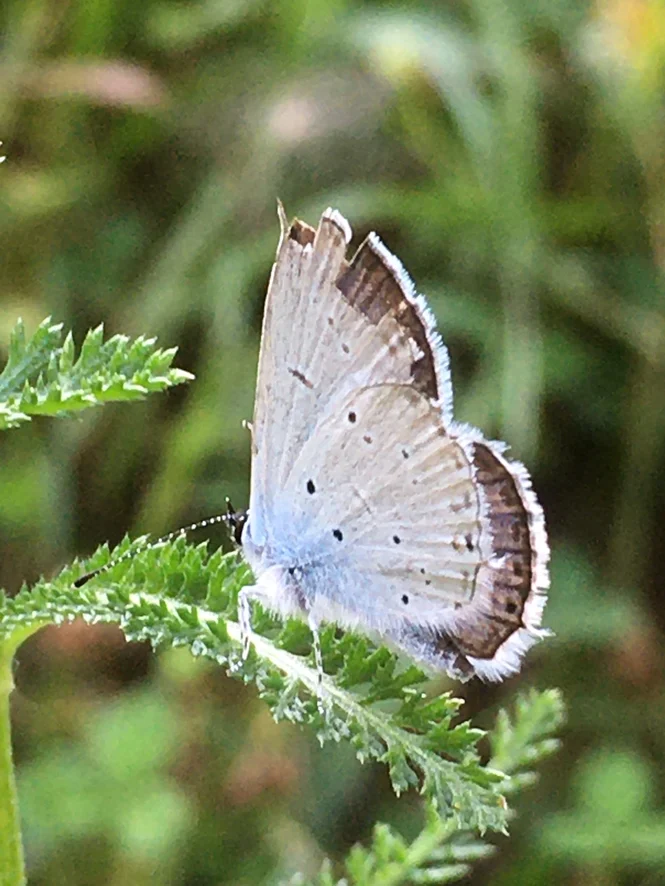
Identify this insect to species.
Cupido decolorata (also Elkalyce decolorata)
